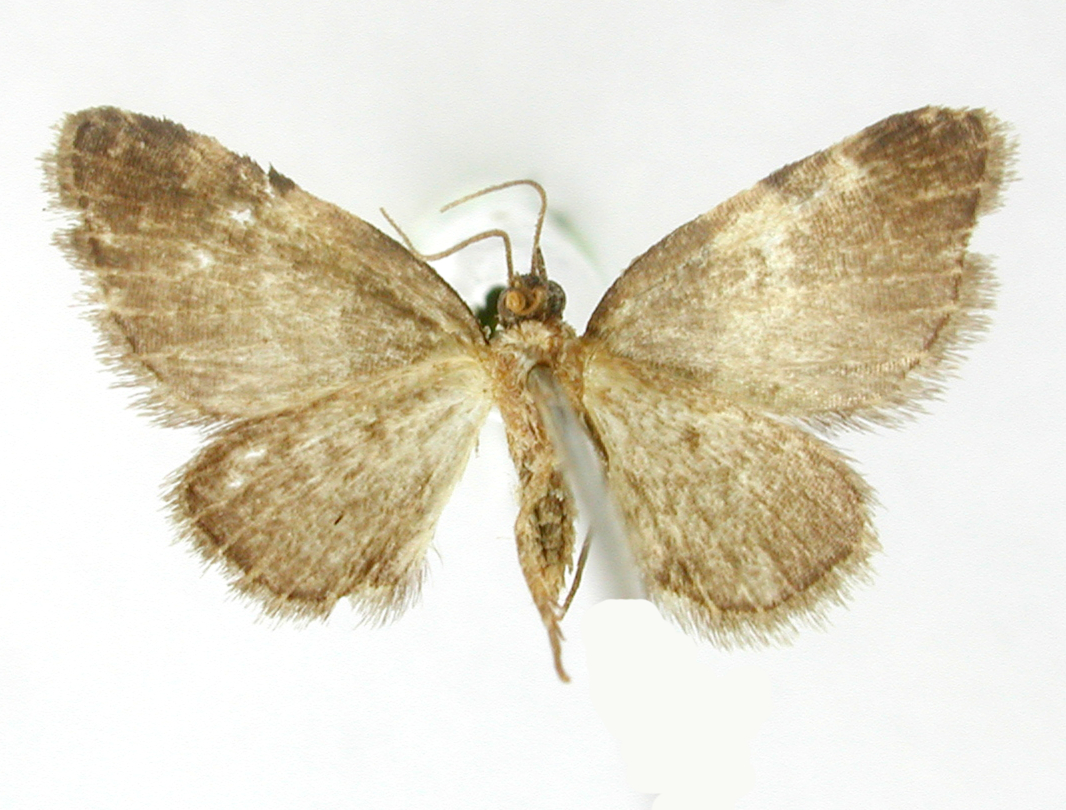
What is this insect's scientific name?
Psaliodes basiplaga
